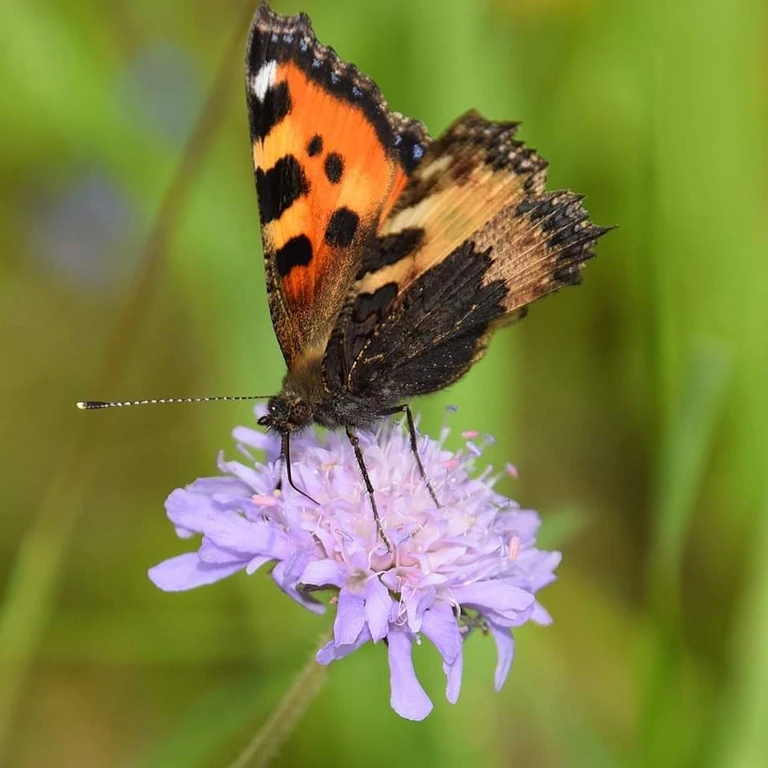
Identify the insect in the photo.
Aglais urticae
